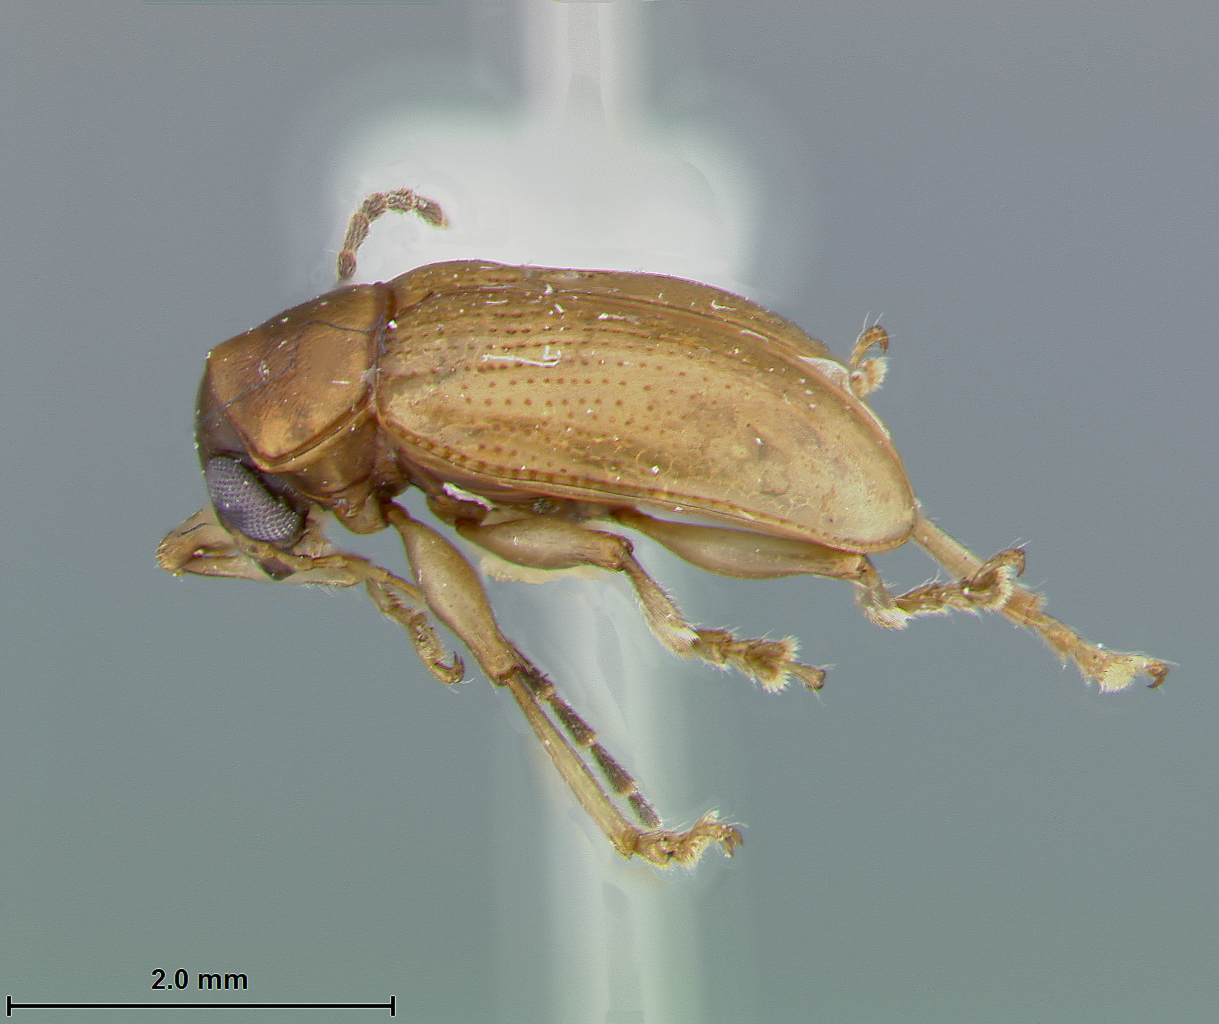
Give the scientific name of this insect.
Metachroma bredeni
